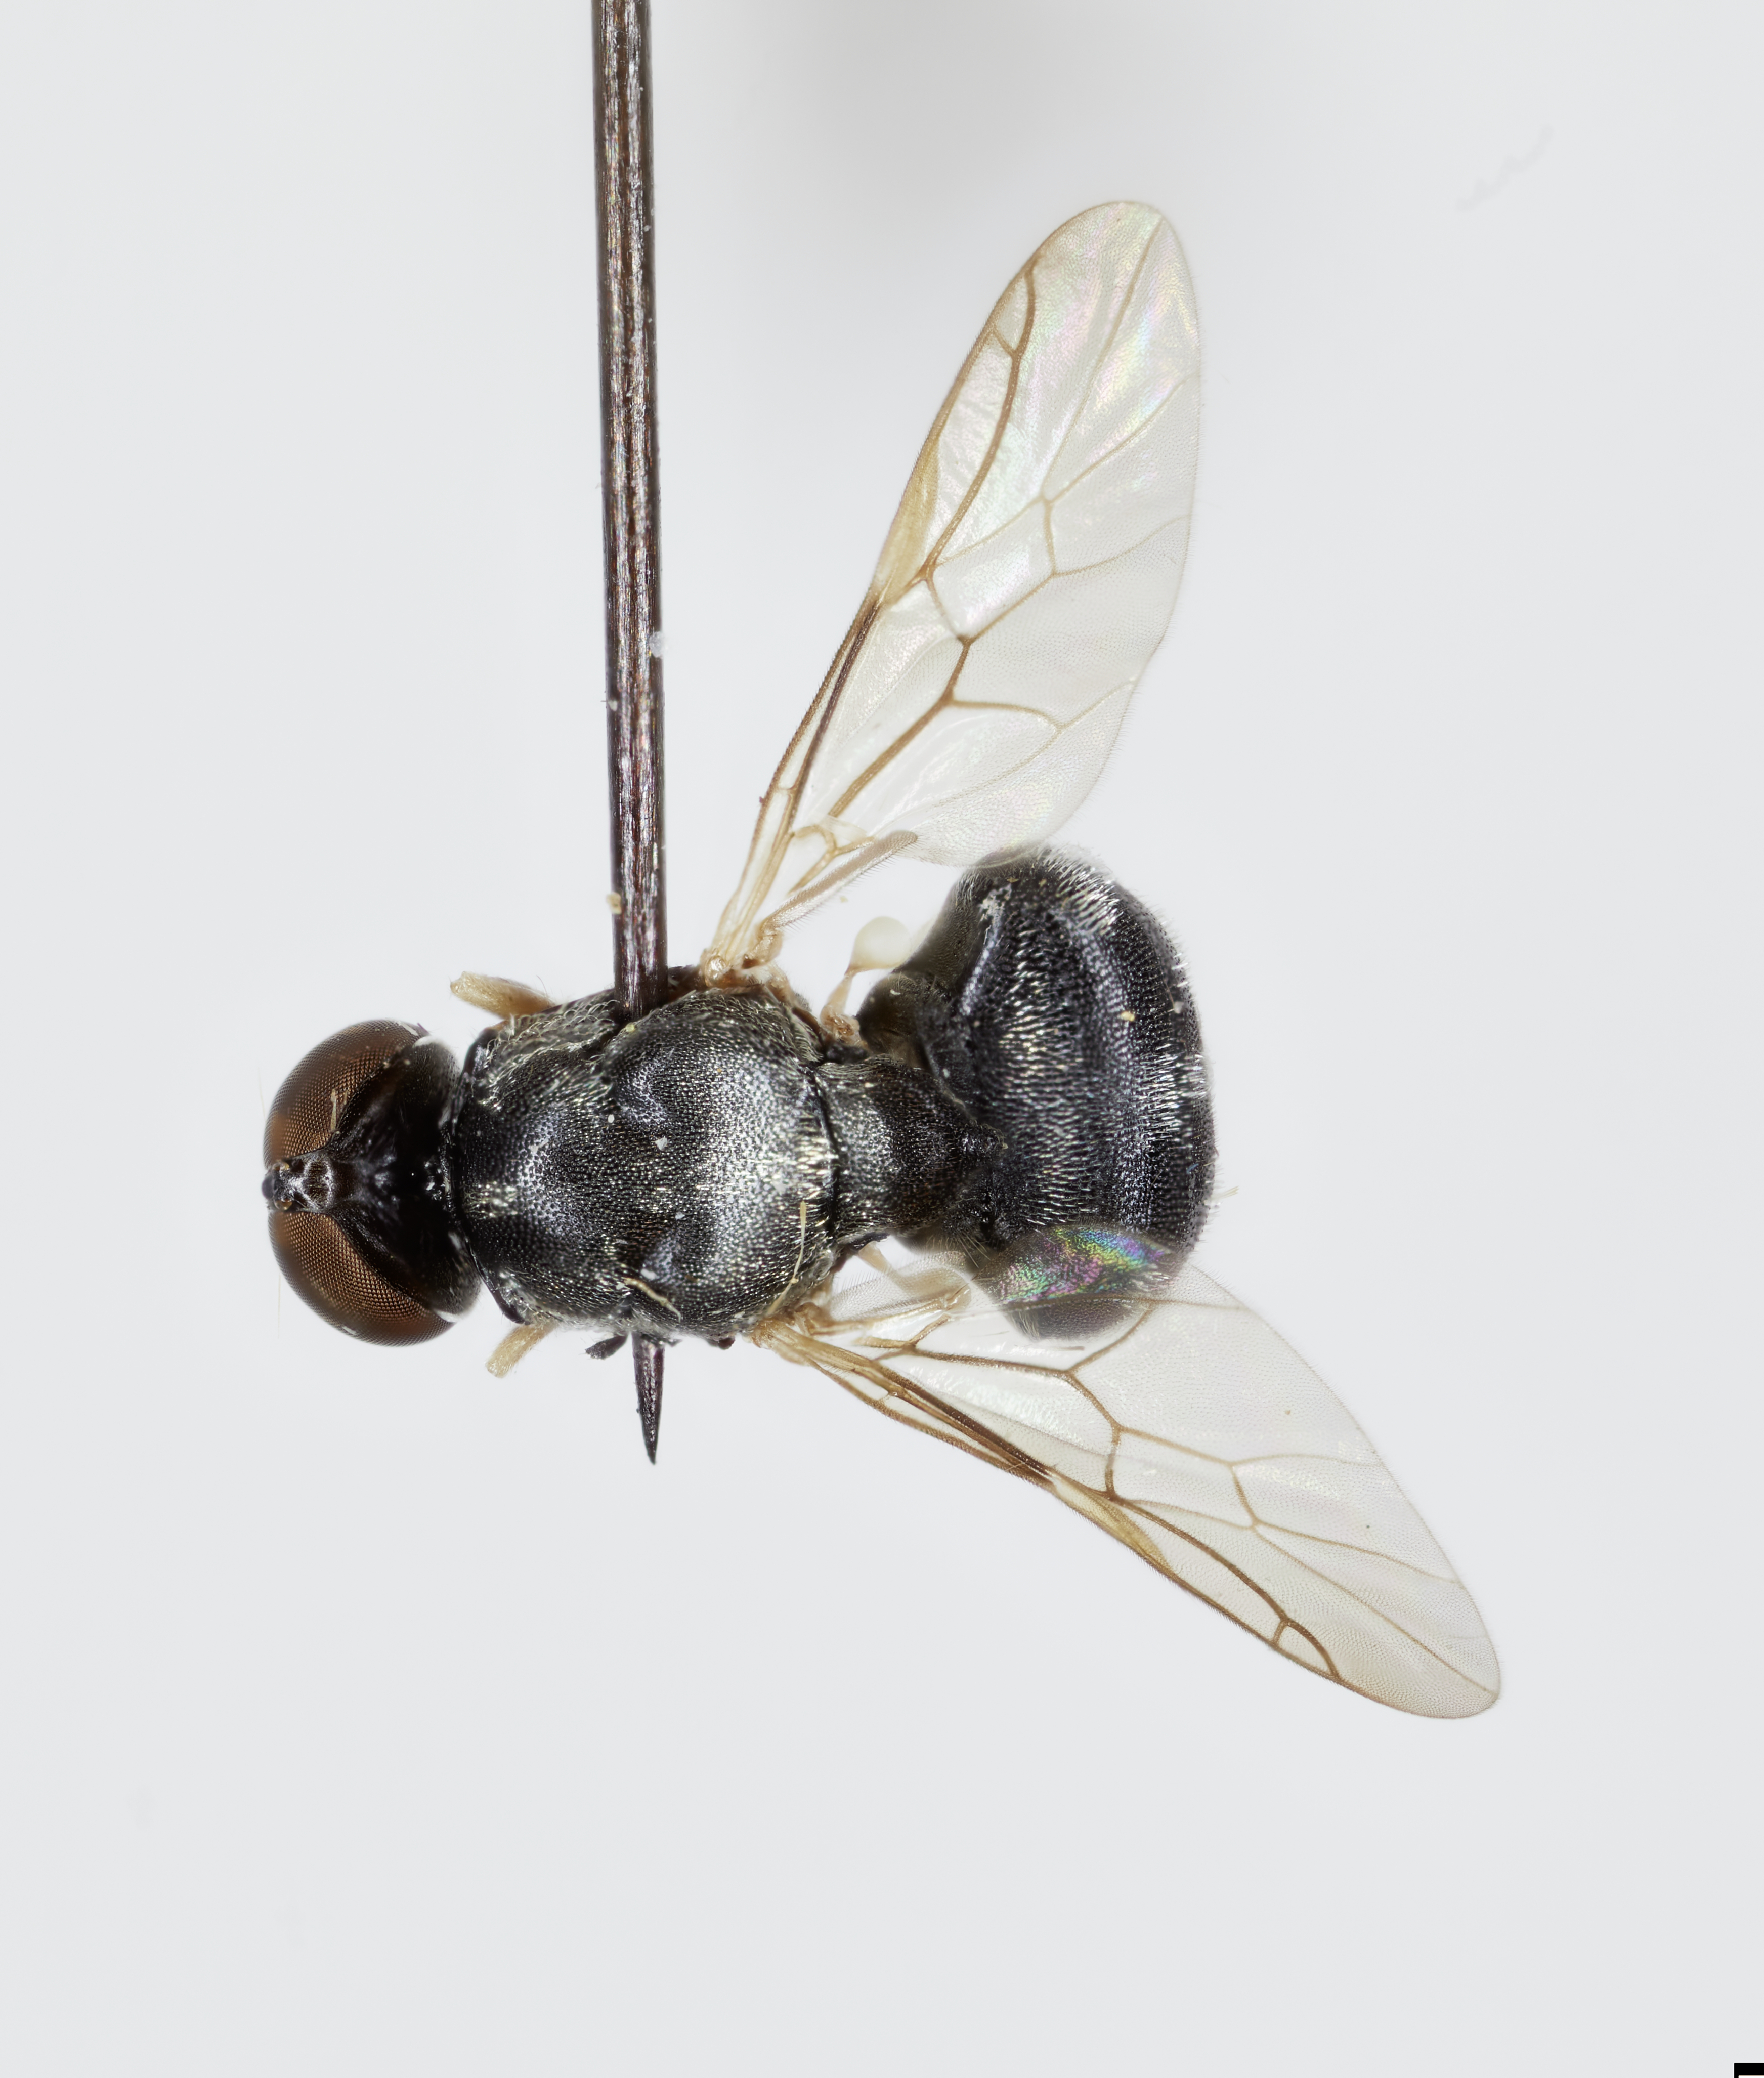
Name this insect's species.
Dactylodeictes depressus
